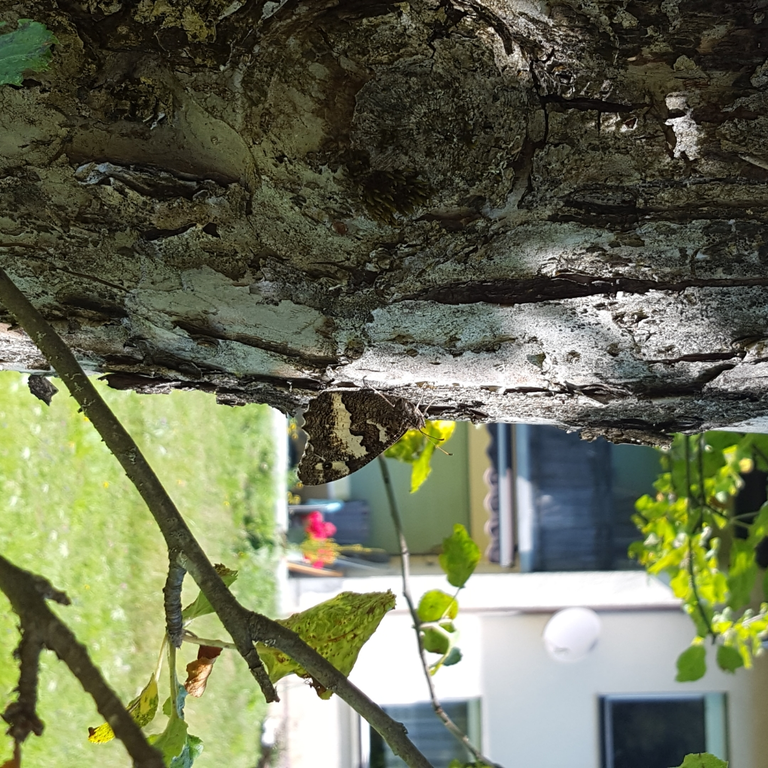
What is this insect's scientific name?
Brintesia circe
